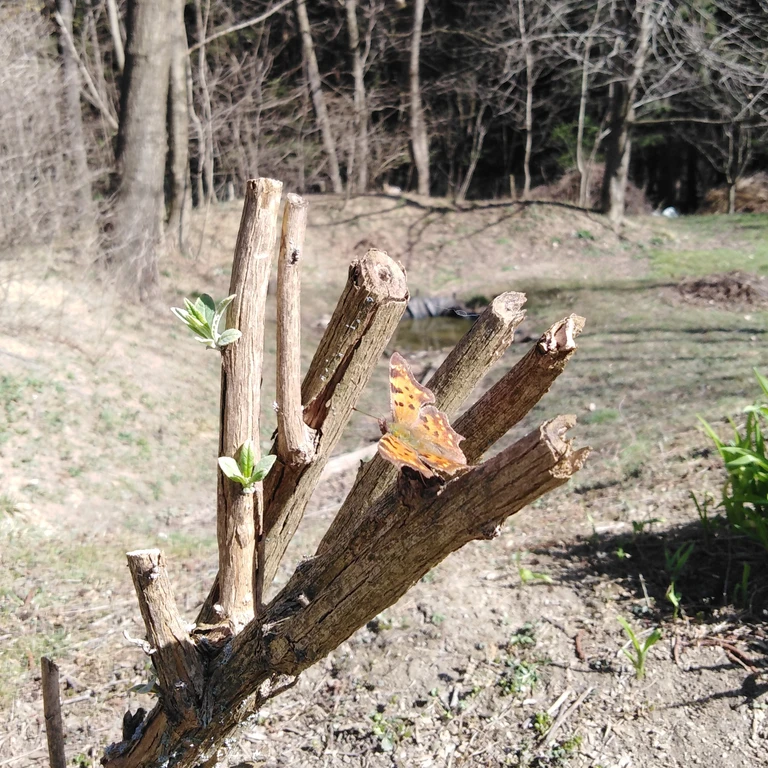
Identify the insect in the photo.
Polygonia c-album
